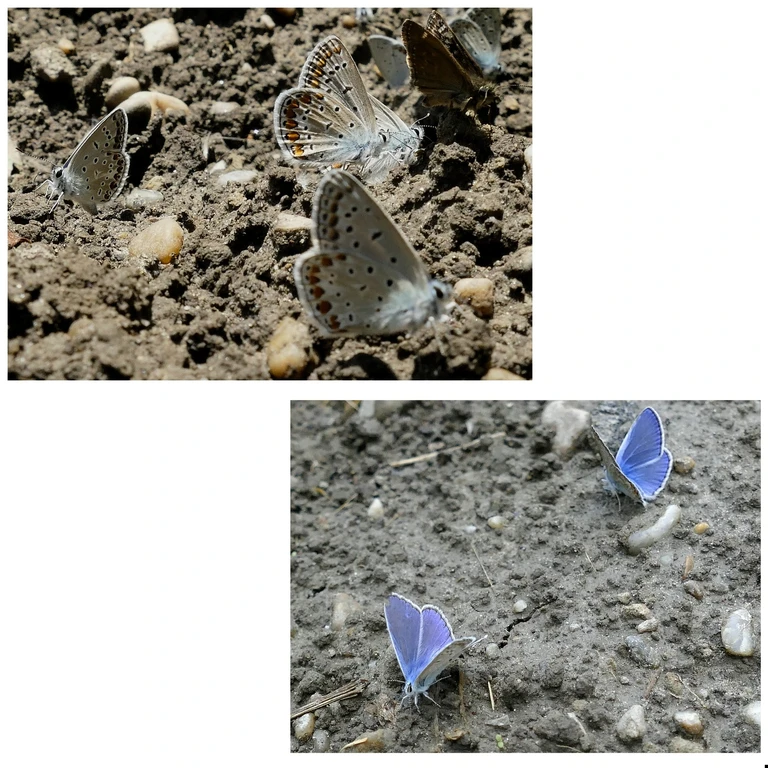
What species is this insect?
Polyommatus icarus
